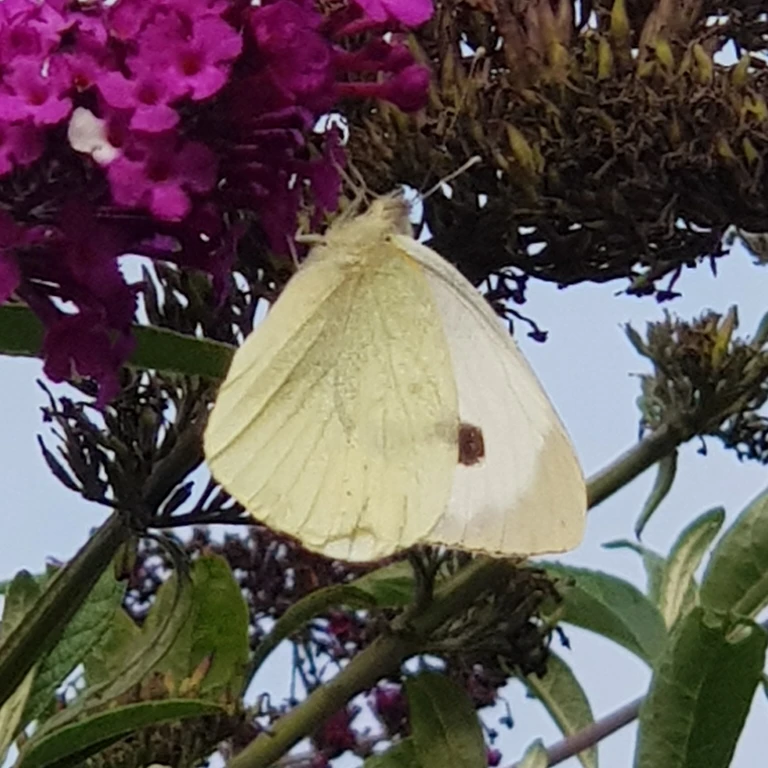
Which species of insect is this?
Pieris brassicae
